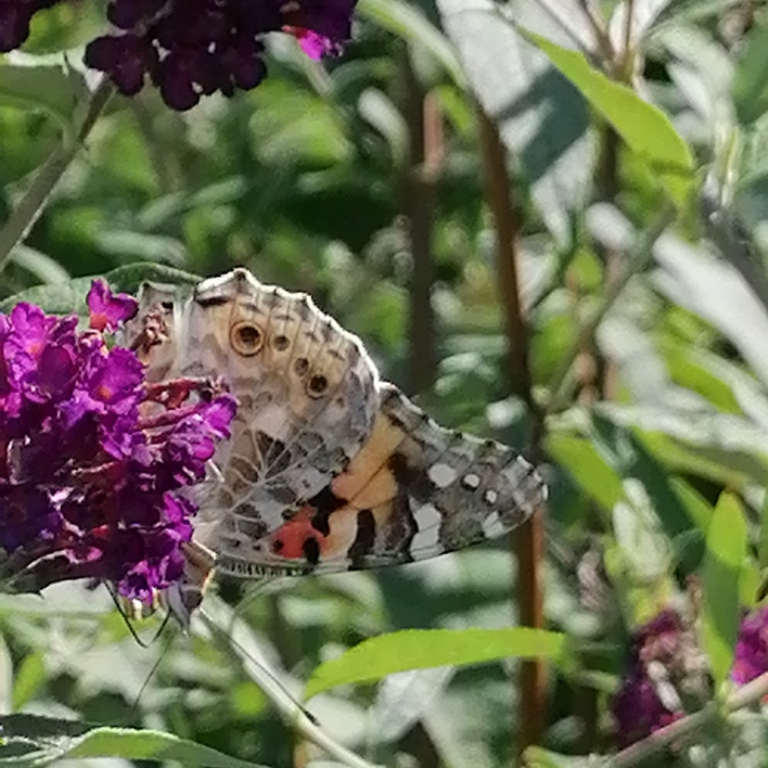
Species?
Vanessa cardui
